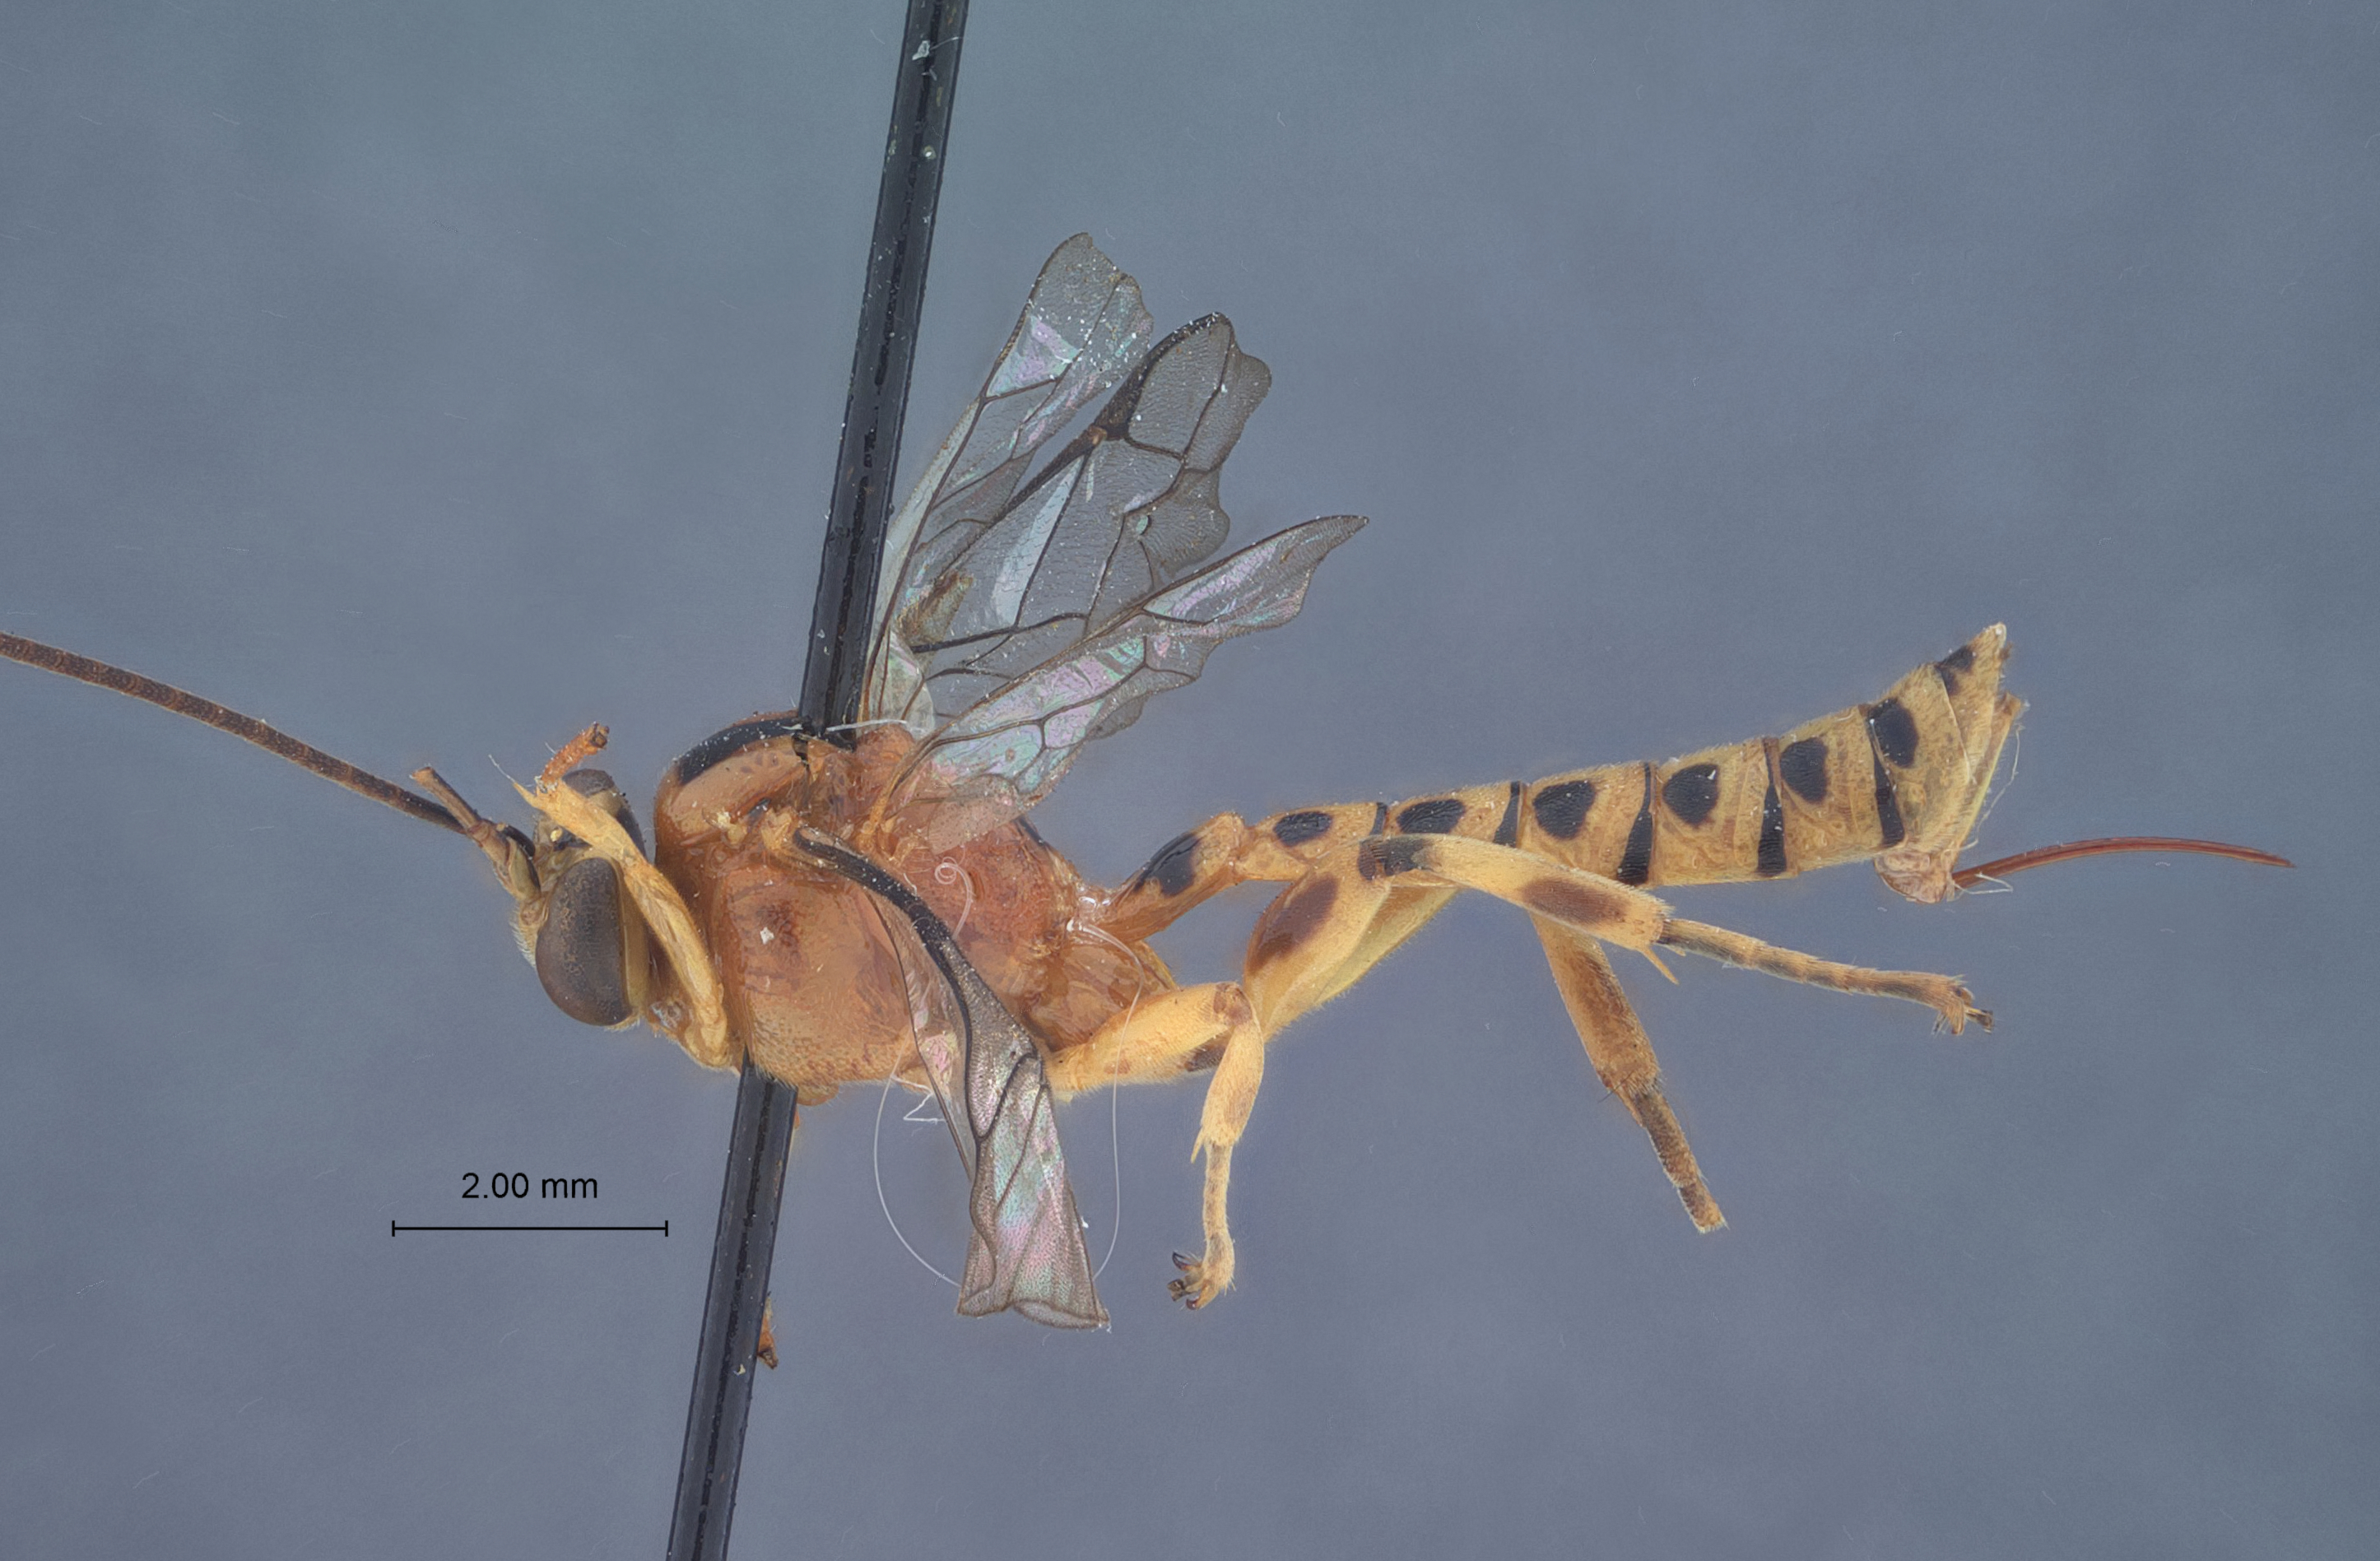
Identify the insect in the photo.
Xanthopimpla abnormis
